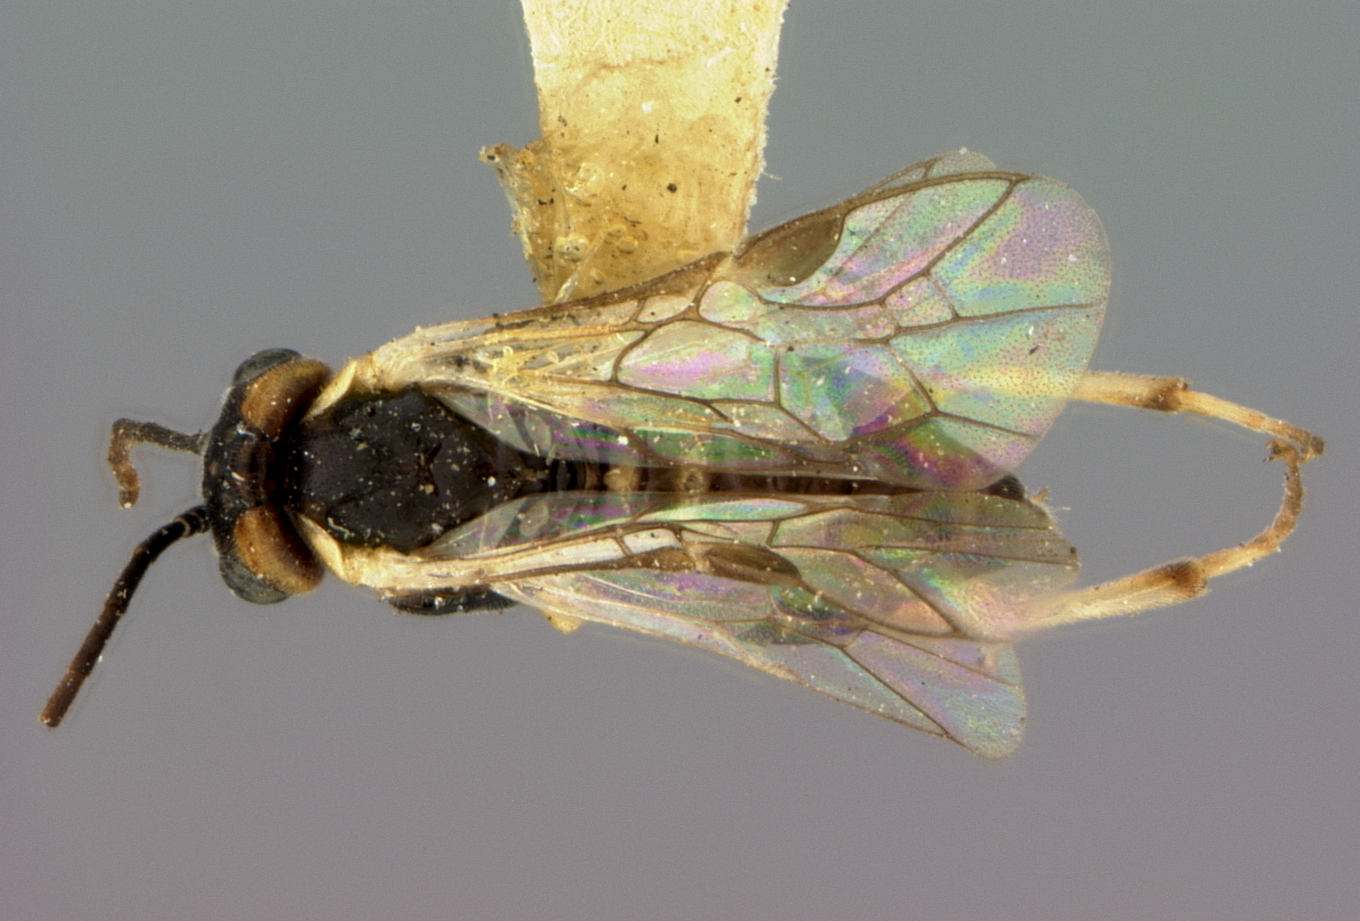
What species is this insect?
Pontania nigrita
